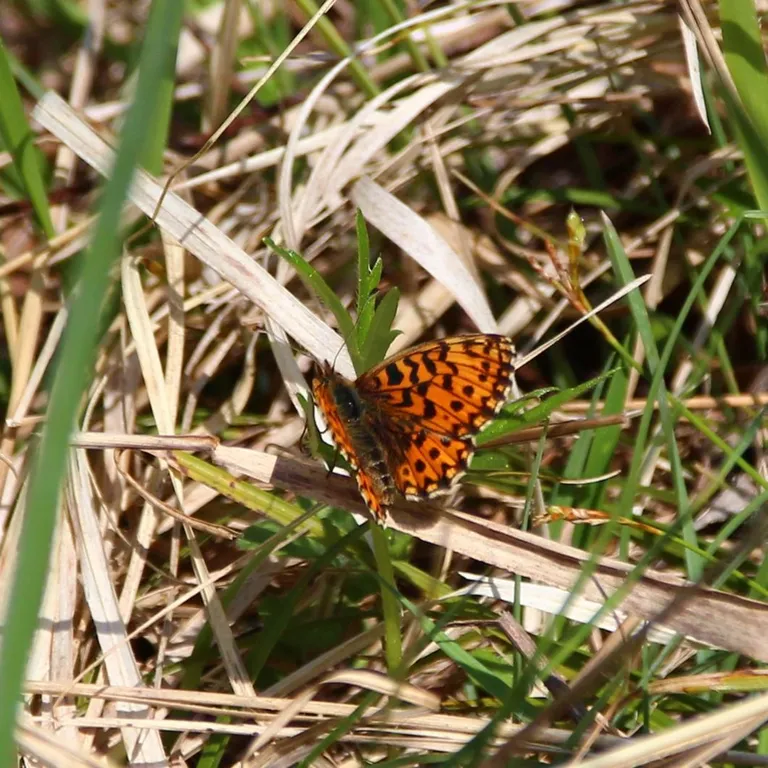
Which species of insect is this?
Boloria dia
